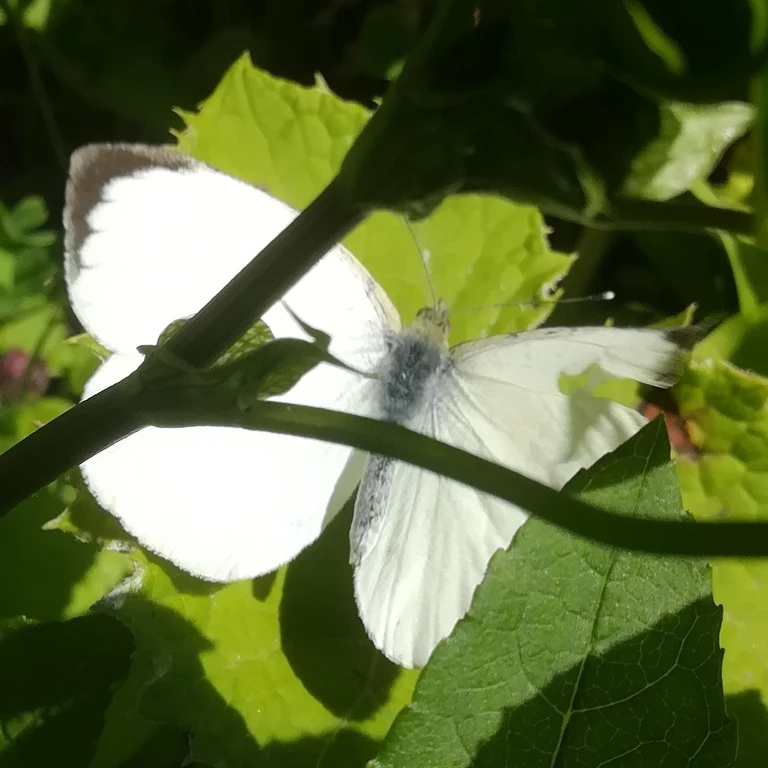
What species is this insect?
Pieris brassicae
